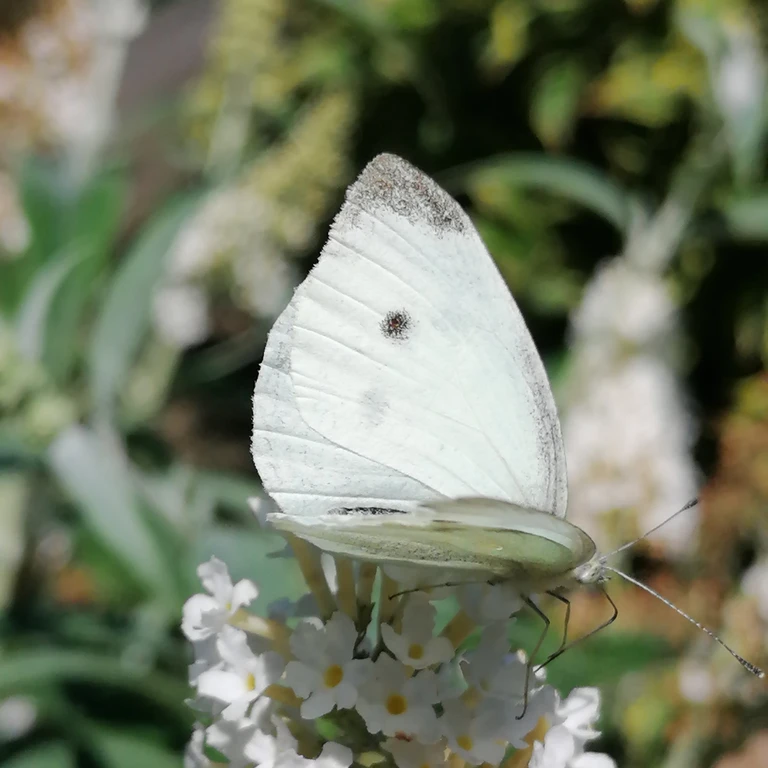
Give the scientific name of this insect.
Pieris rapae
